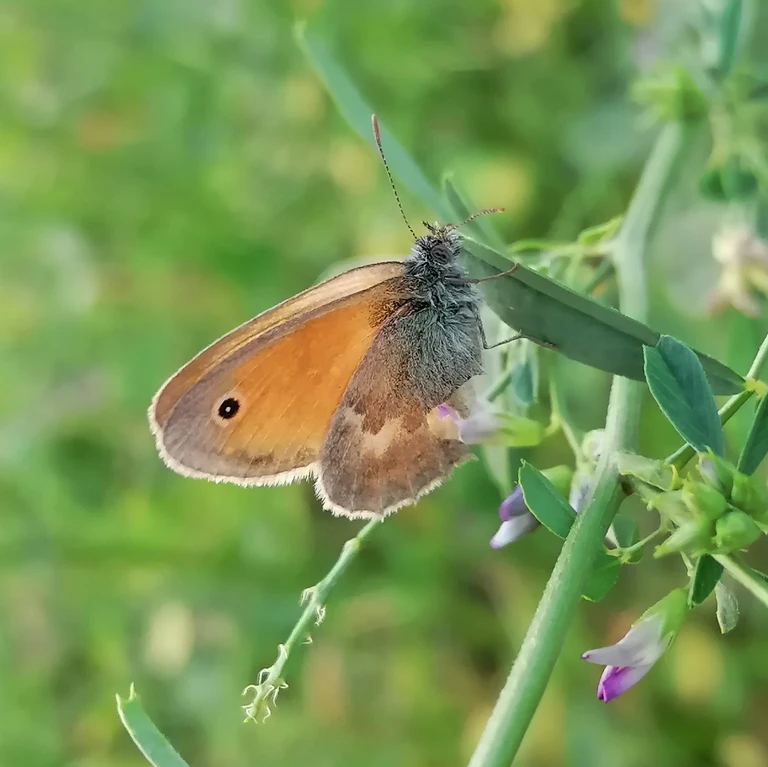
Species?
Coenonympha pamphilus
